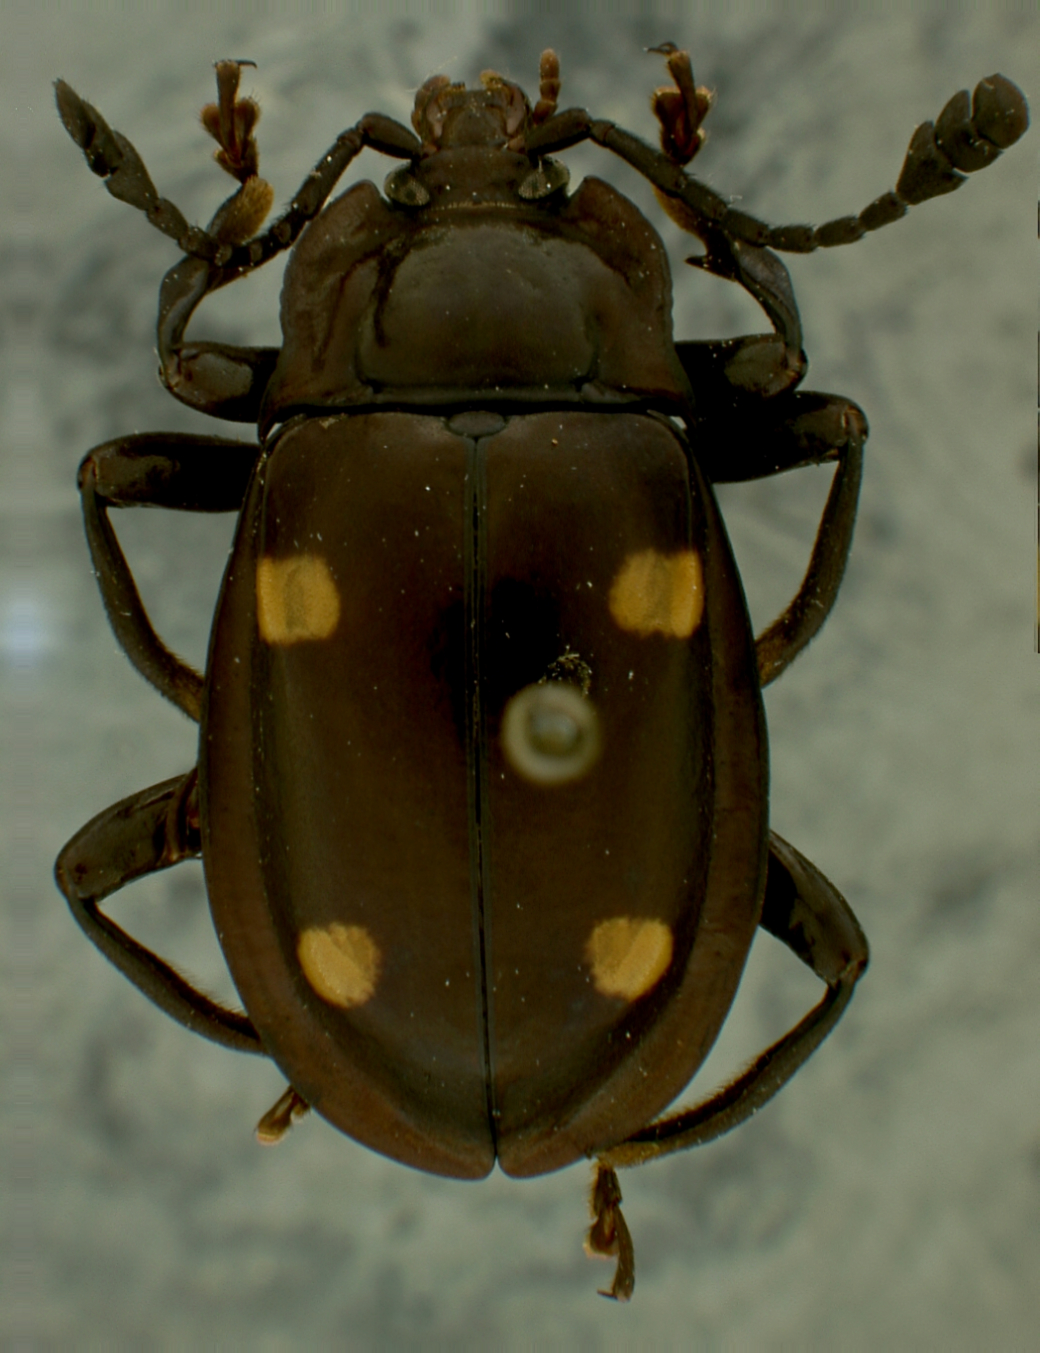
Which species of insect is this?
Eumorphus purpureus
